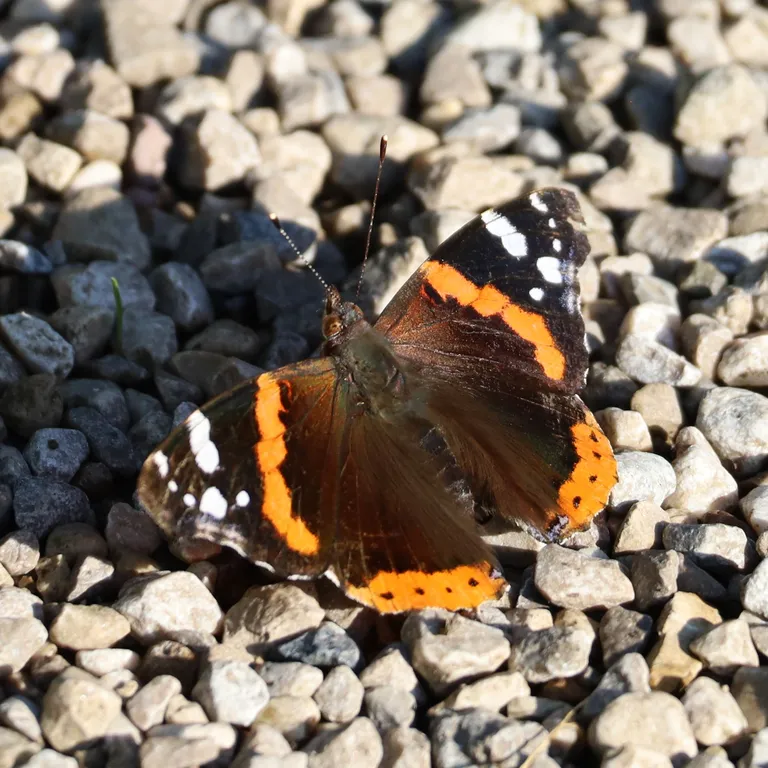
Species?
Vanessa atalanta
